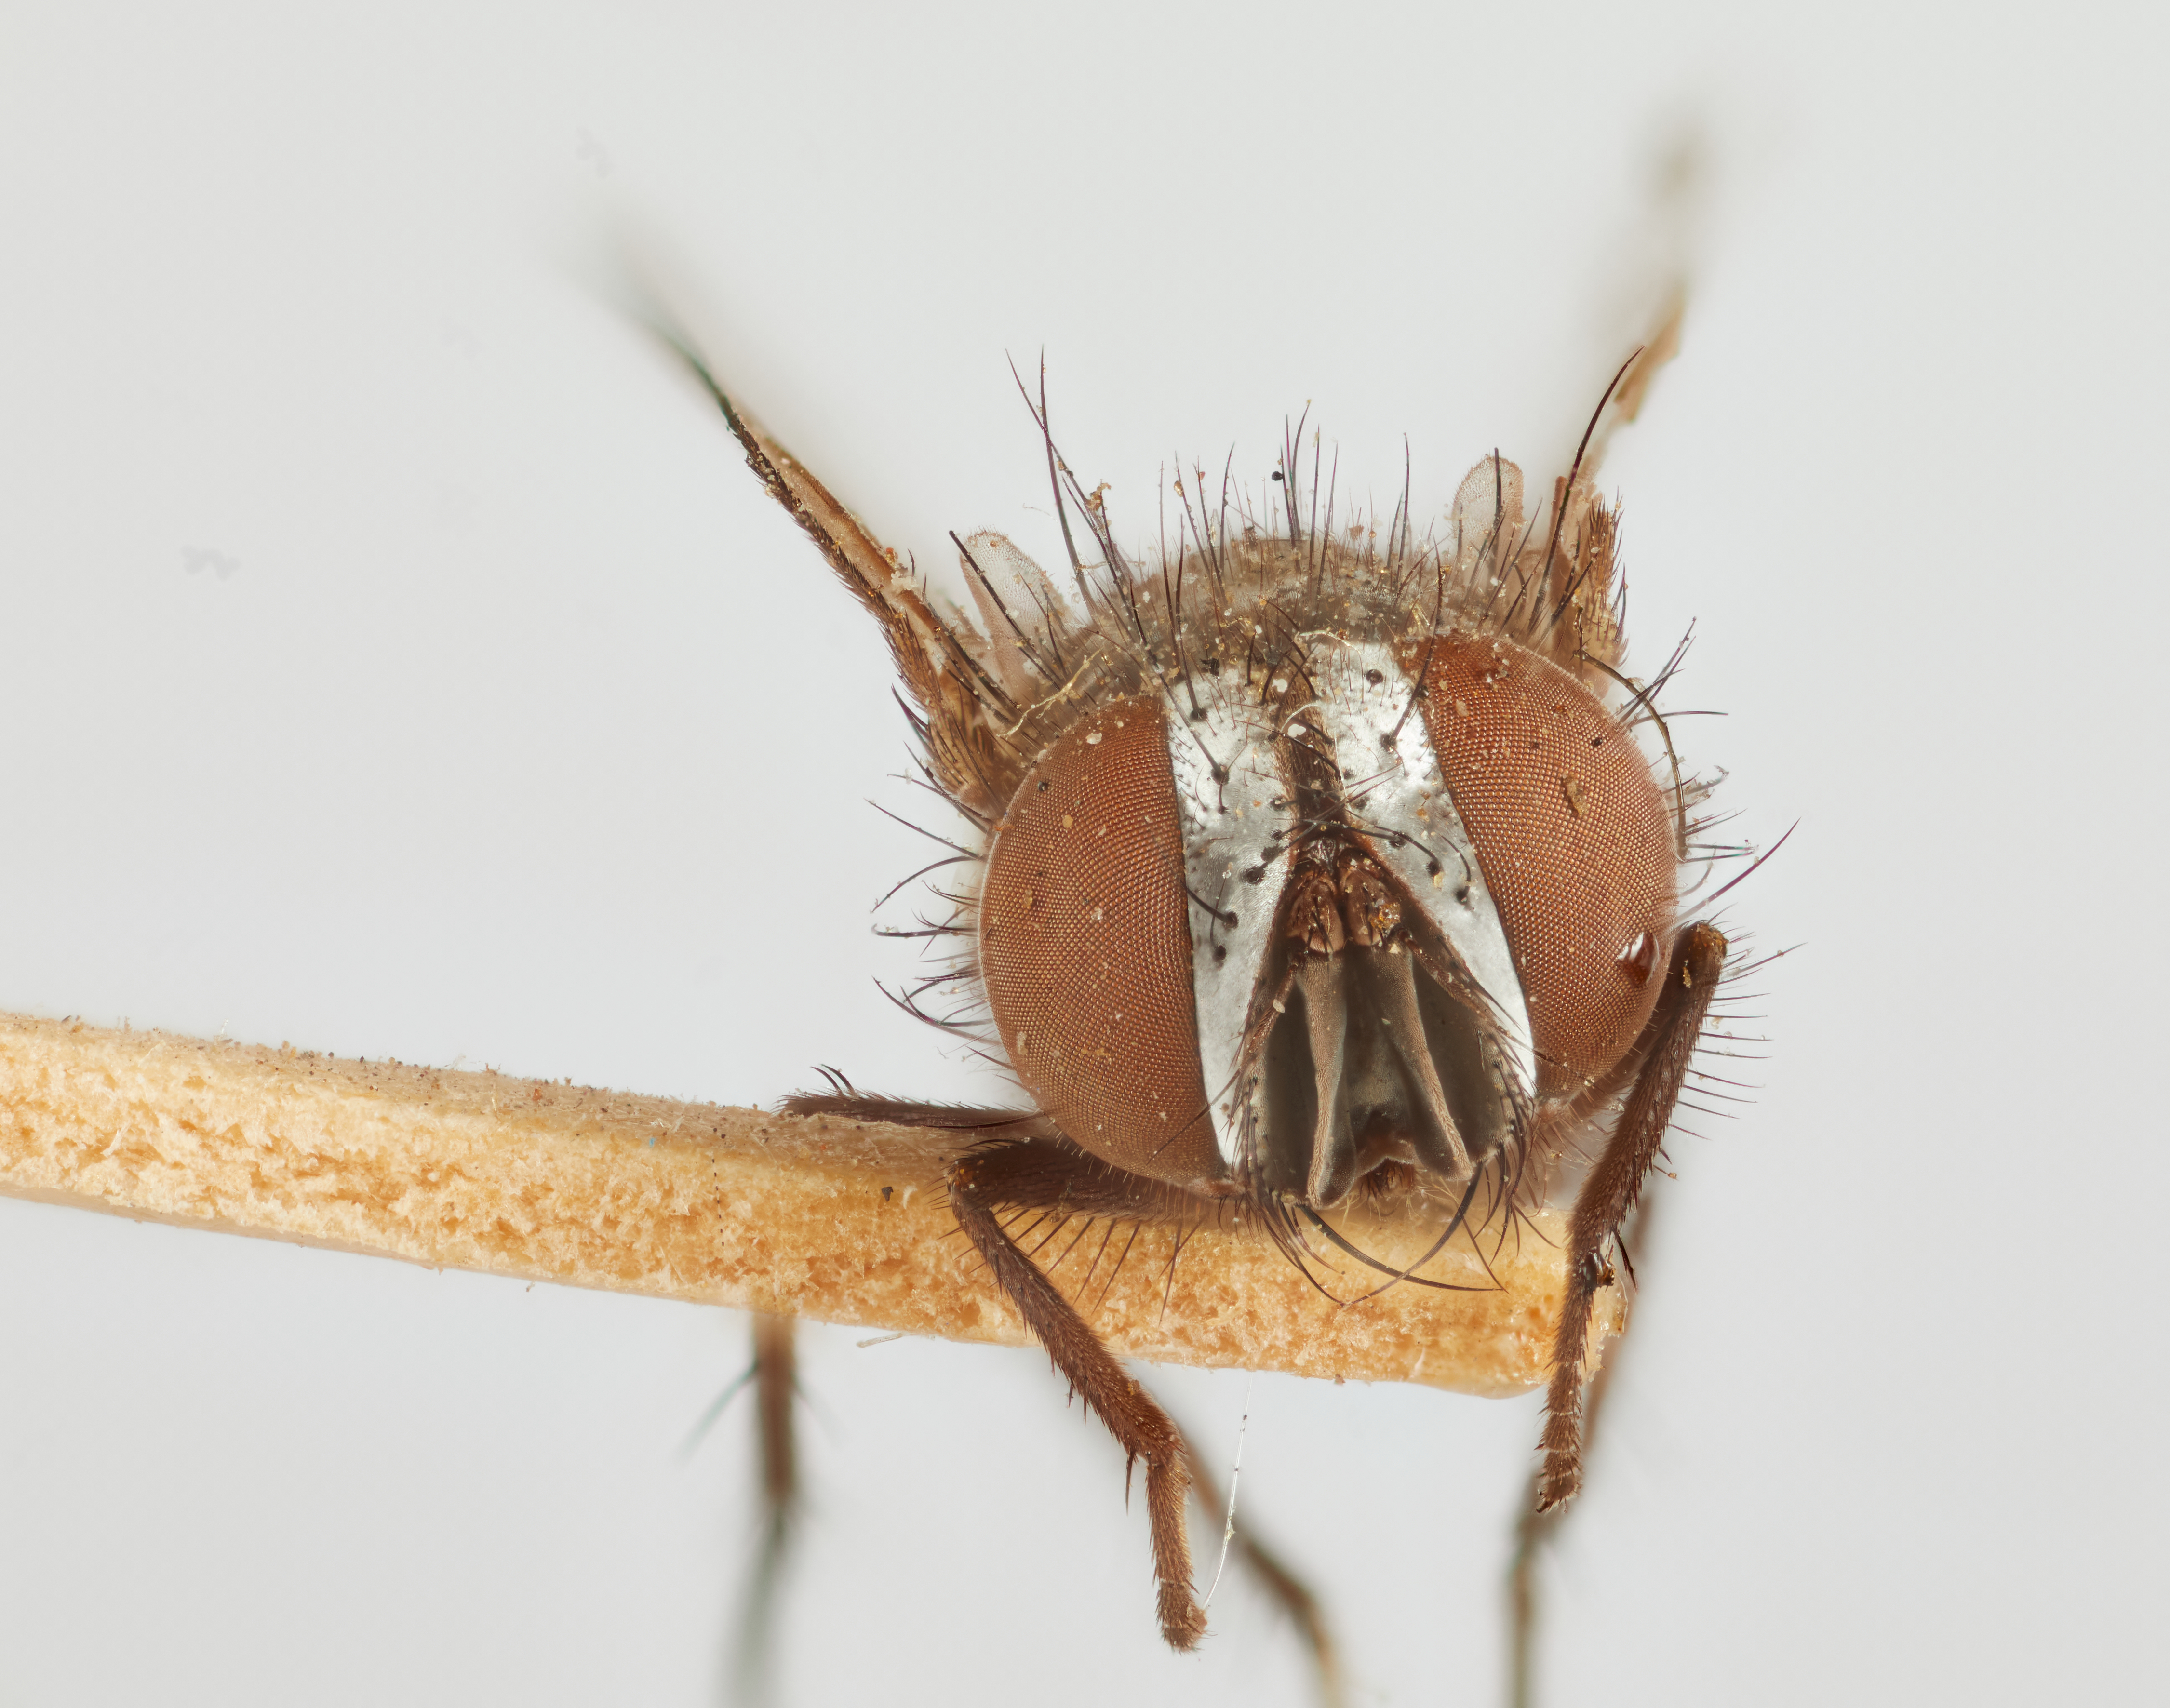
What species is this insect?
Pseudochaeta argentifrons
